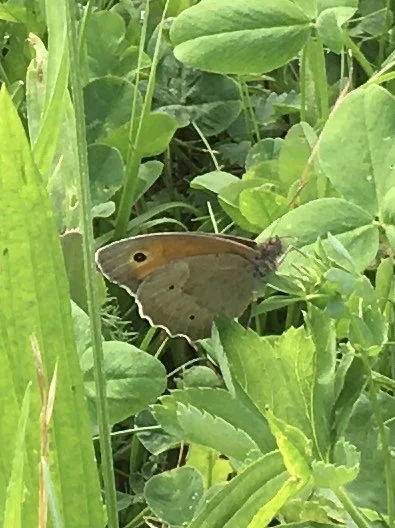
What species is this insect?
Maniola jurtina
